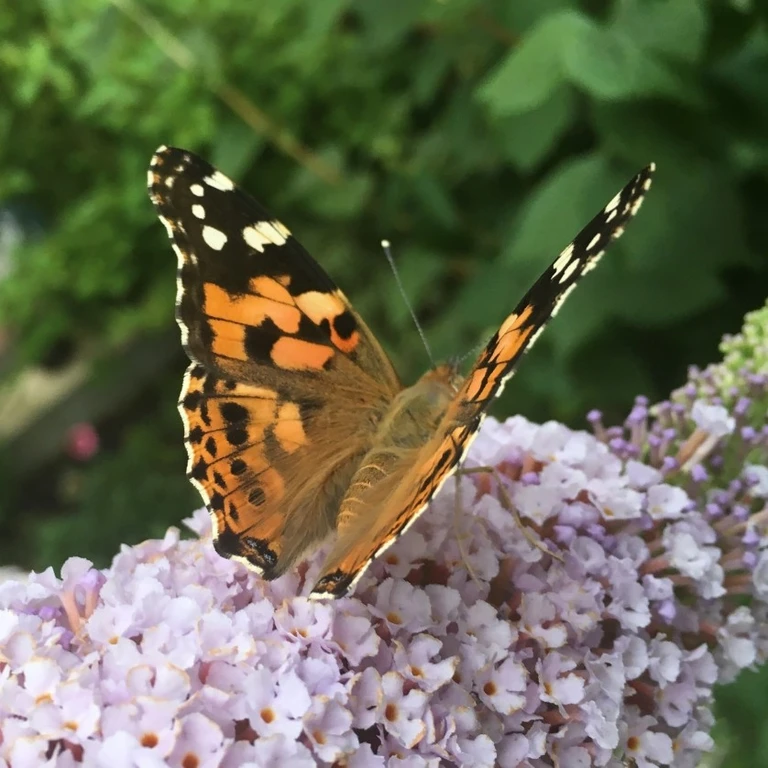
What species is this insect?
Vanessa cardui
